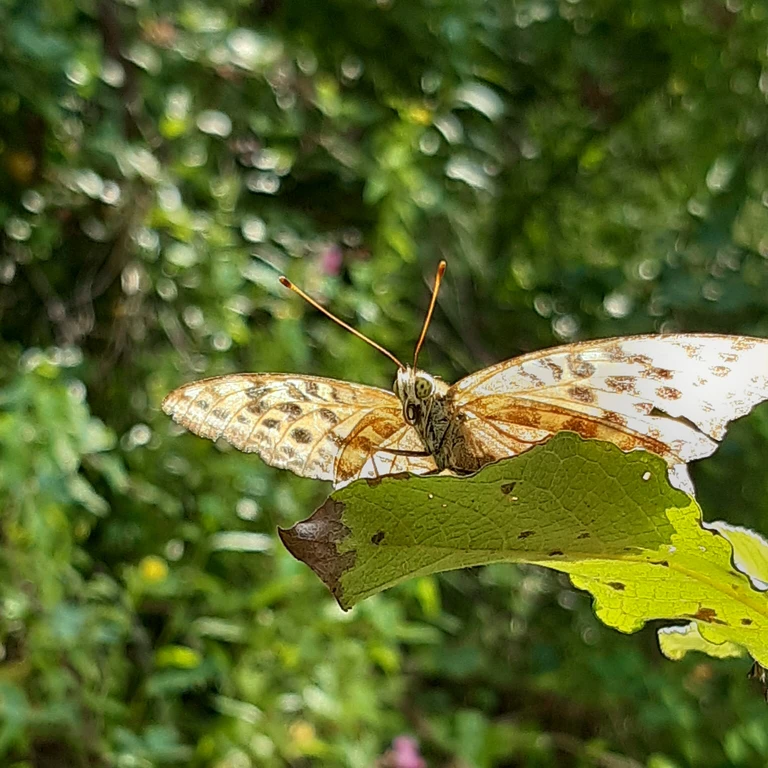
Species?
Argynnis paphia
